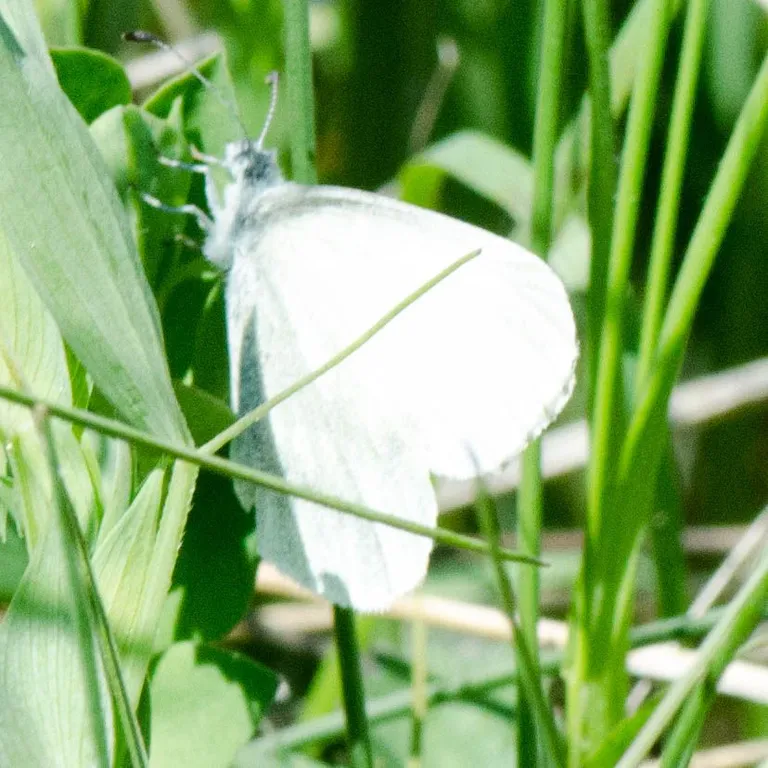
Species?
Leptidea sinapis/juvernica
